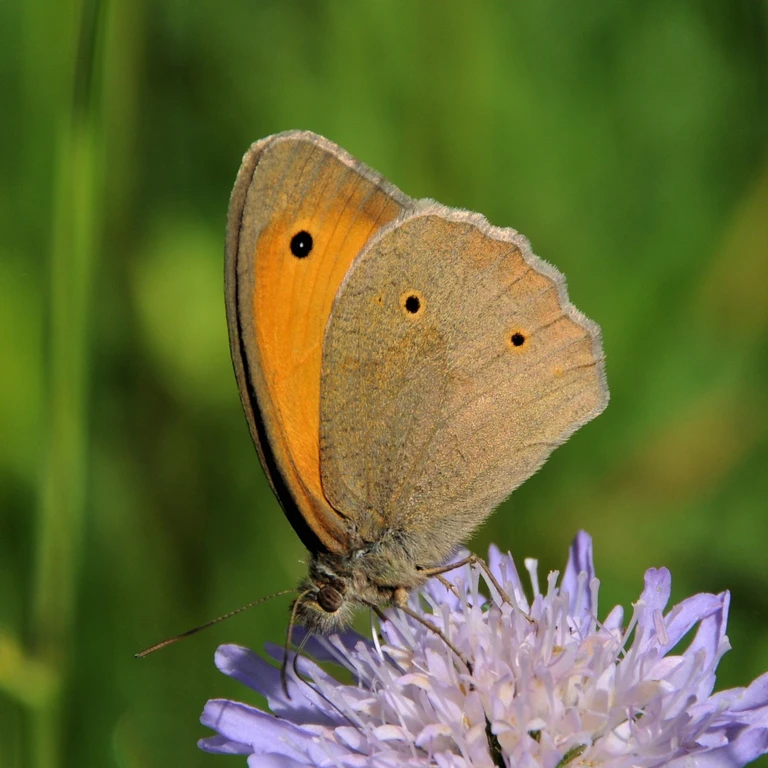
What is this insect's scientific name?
Maniola jurtina
